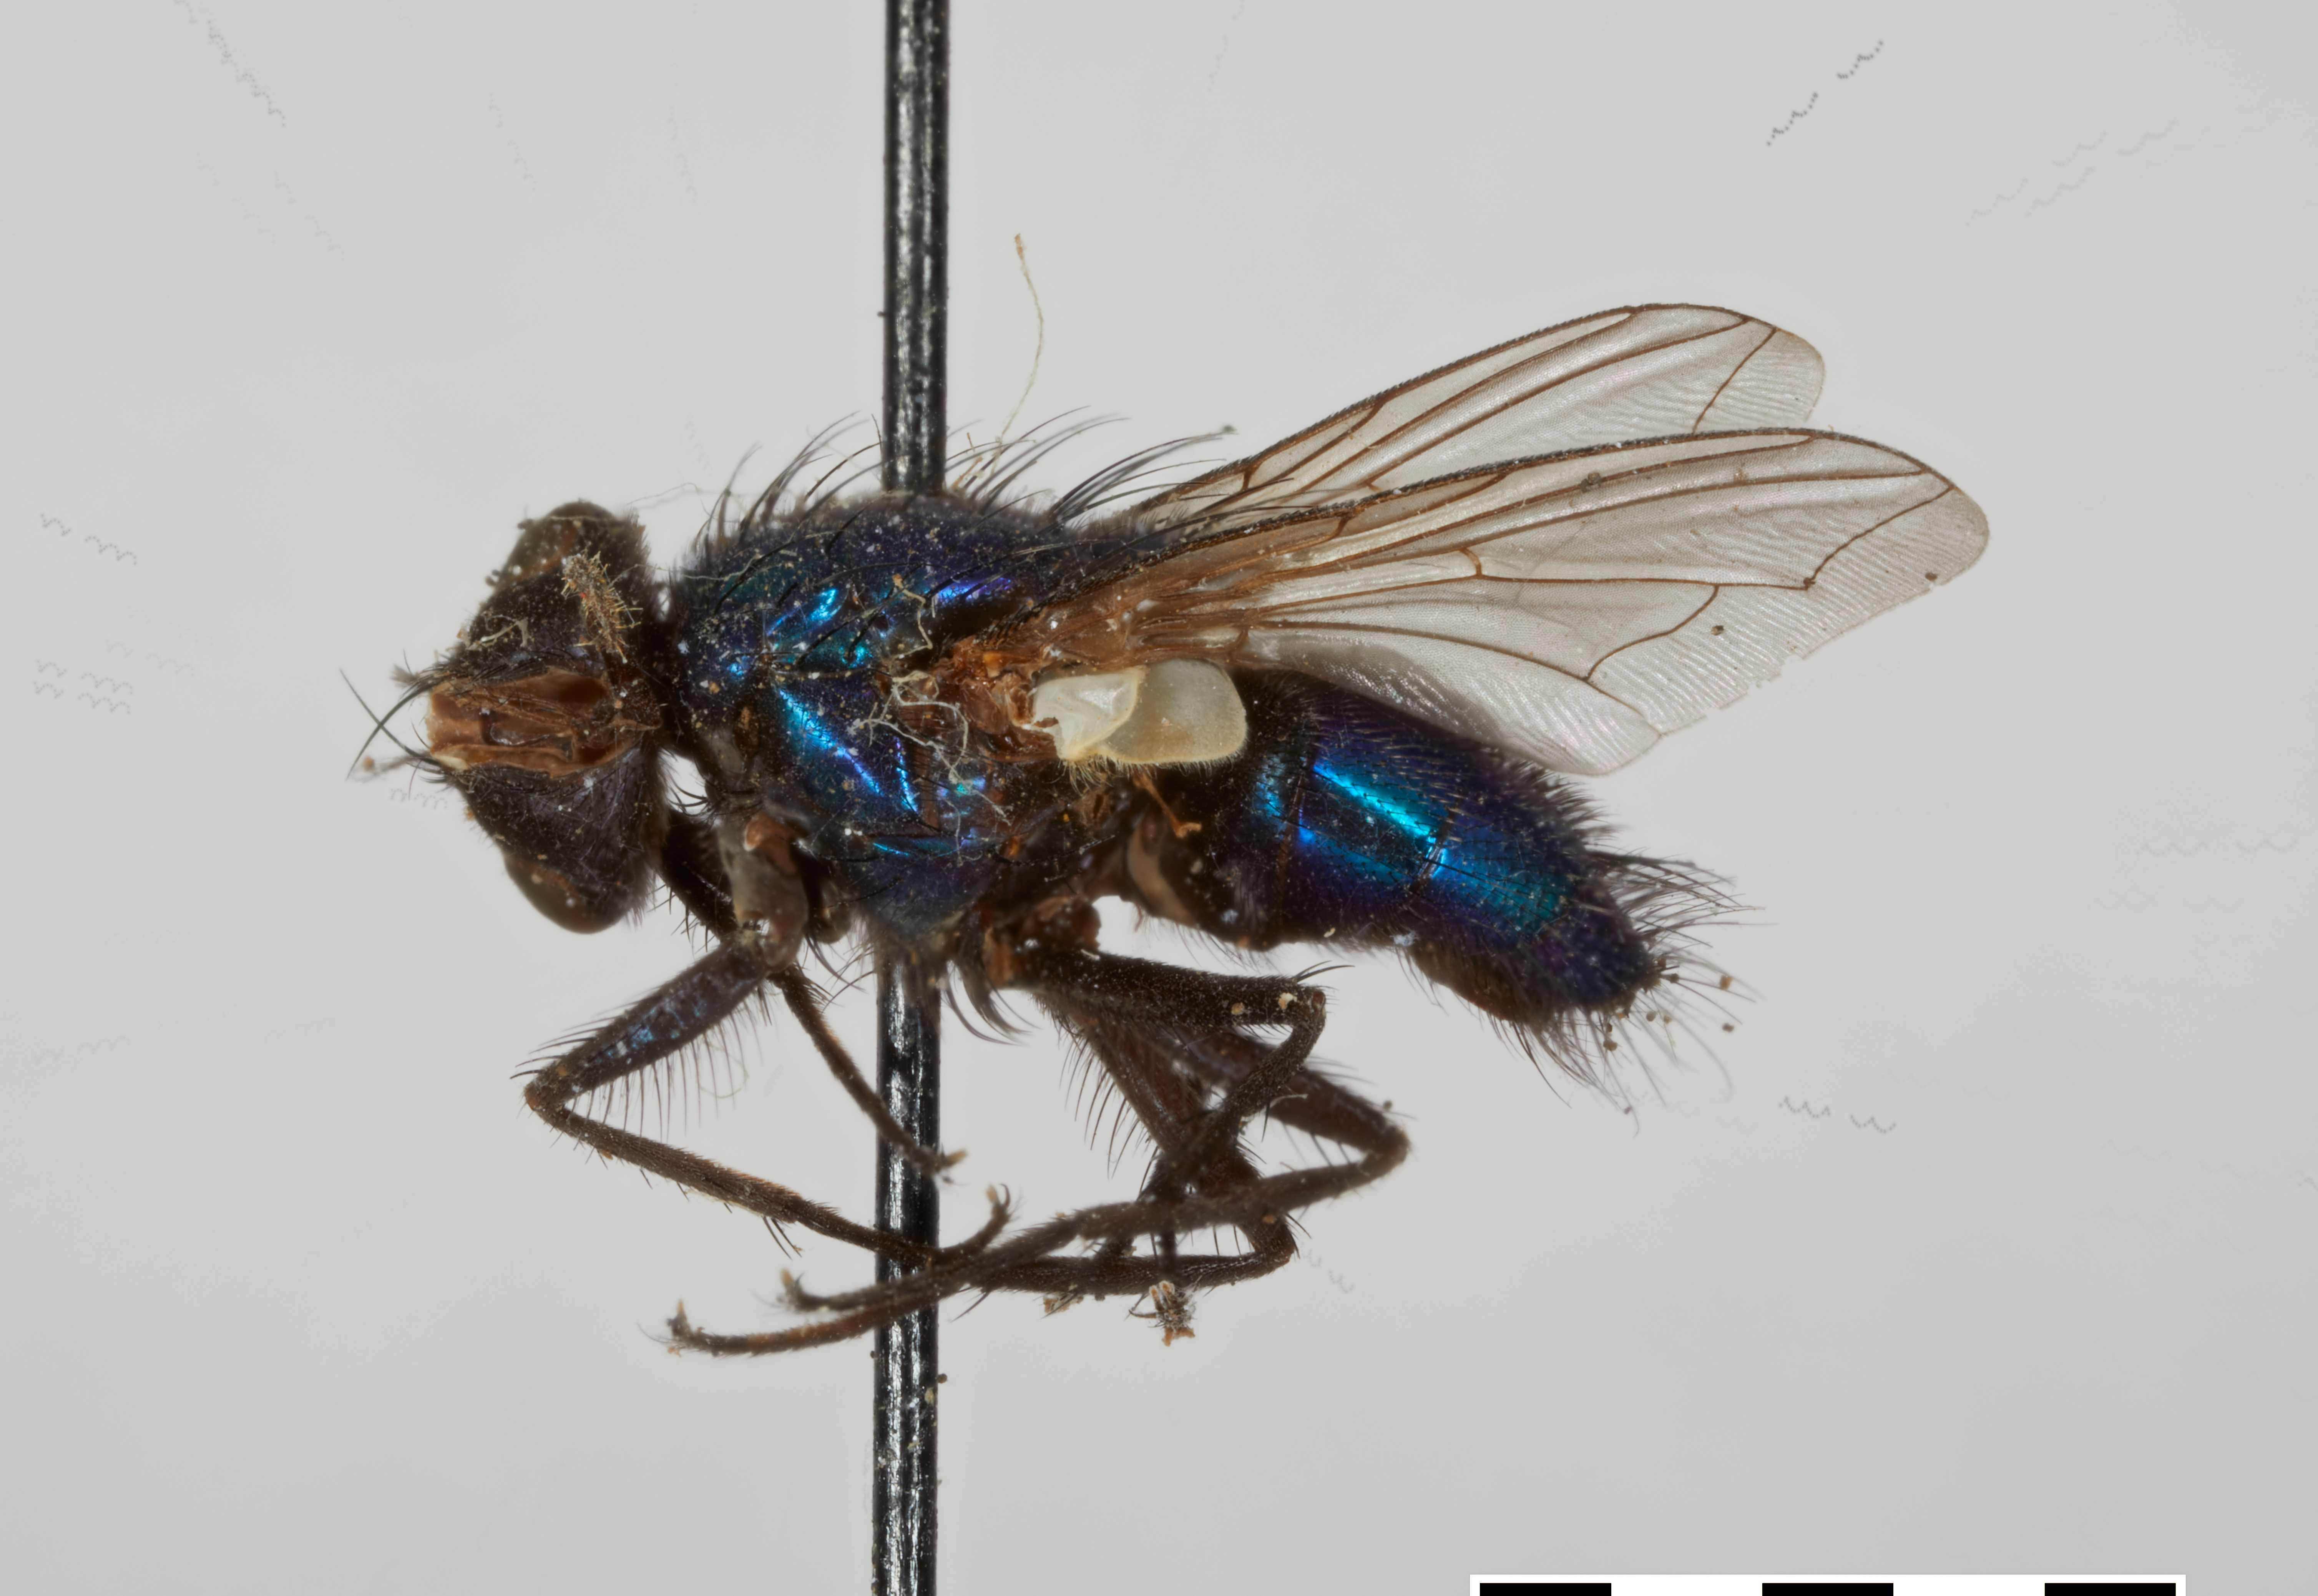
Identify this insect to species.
Lucilia pilosa
